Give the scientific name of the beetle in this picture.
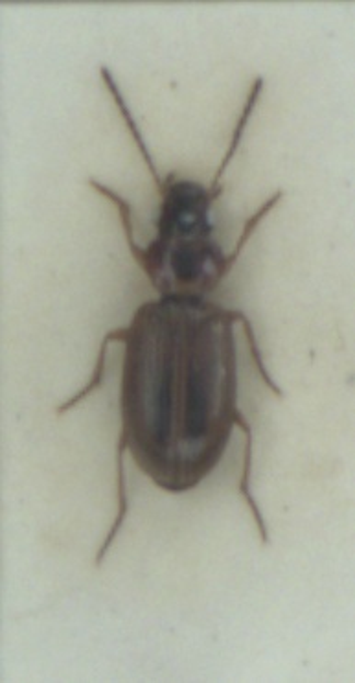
Dicheirotrichus placidus
